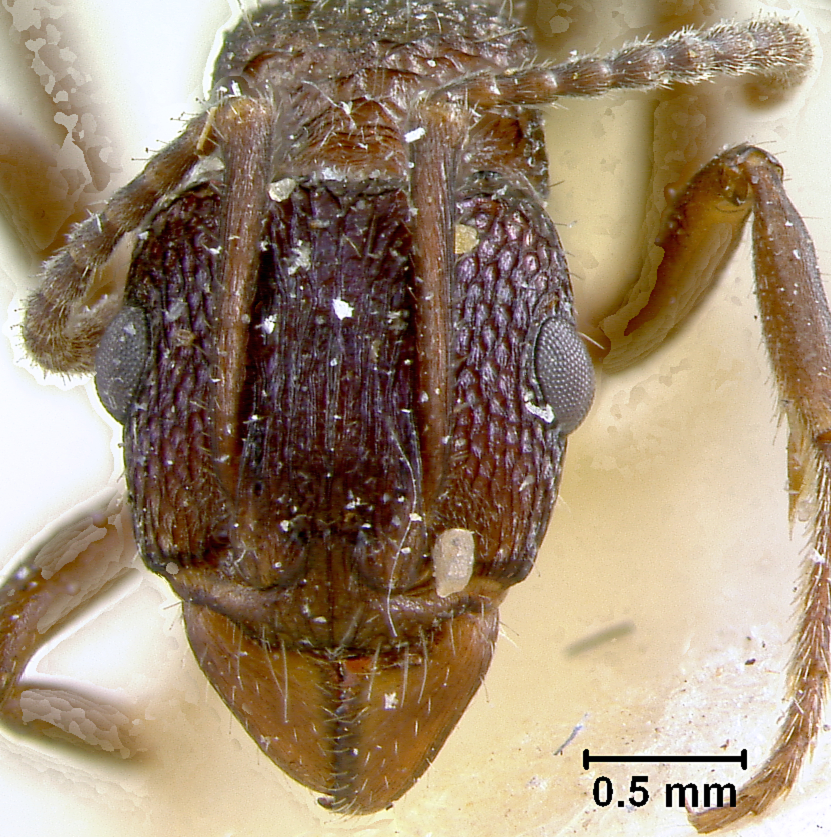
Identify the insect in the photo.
Rhytidoponera caeciliae
